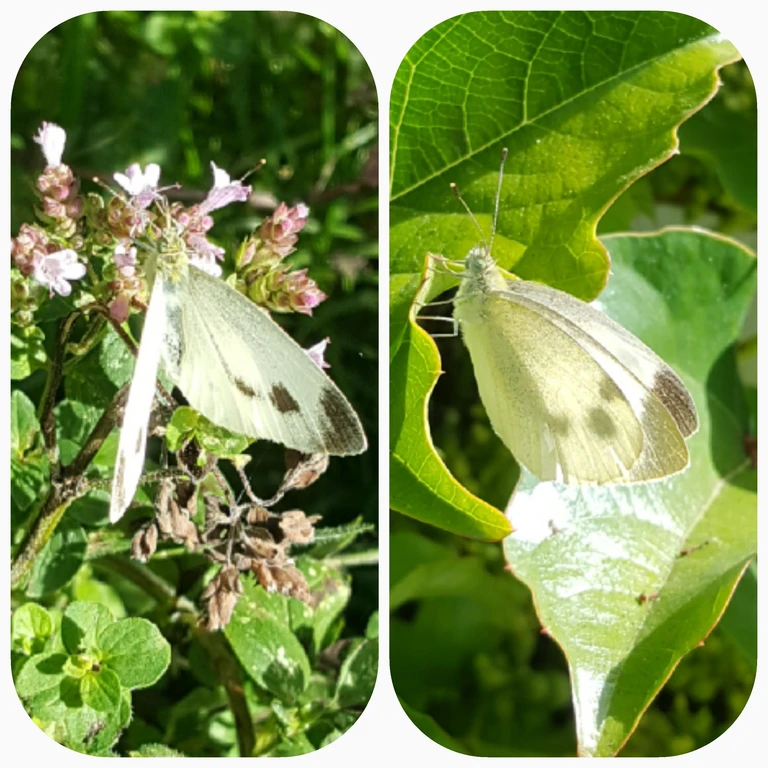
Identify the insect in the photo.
Pieris mannii
